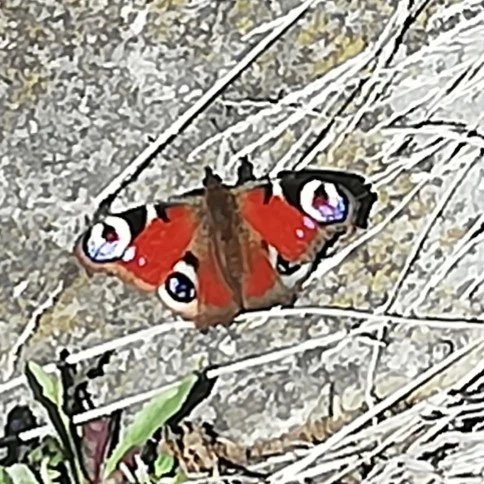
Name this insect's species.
Aglais io
